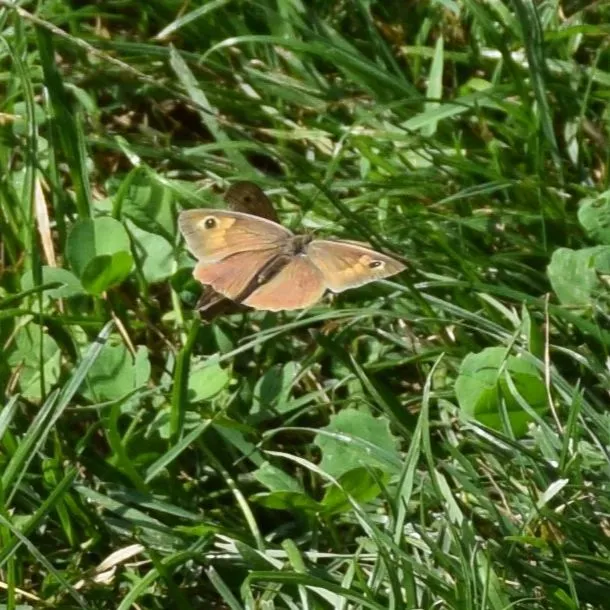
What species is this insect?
Maniola jurtina
